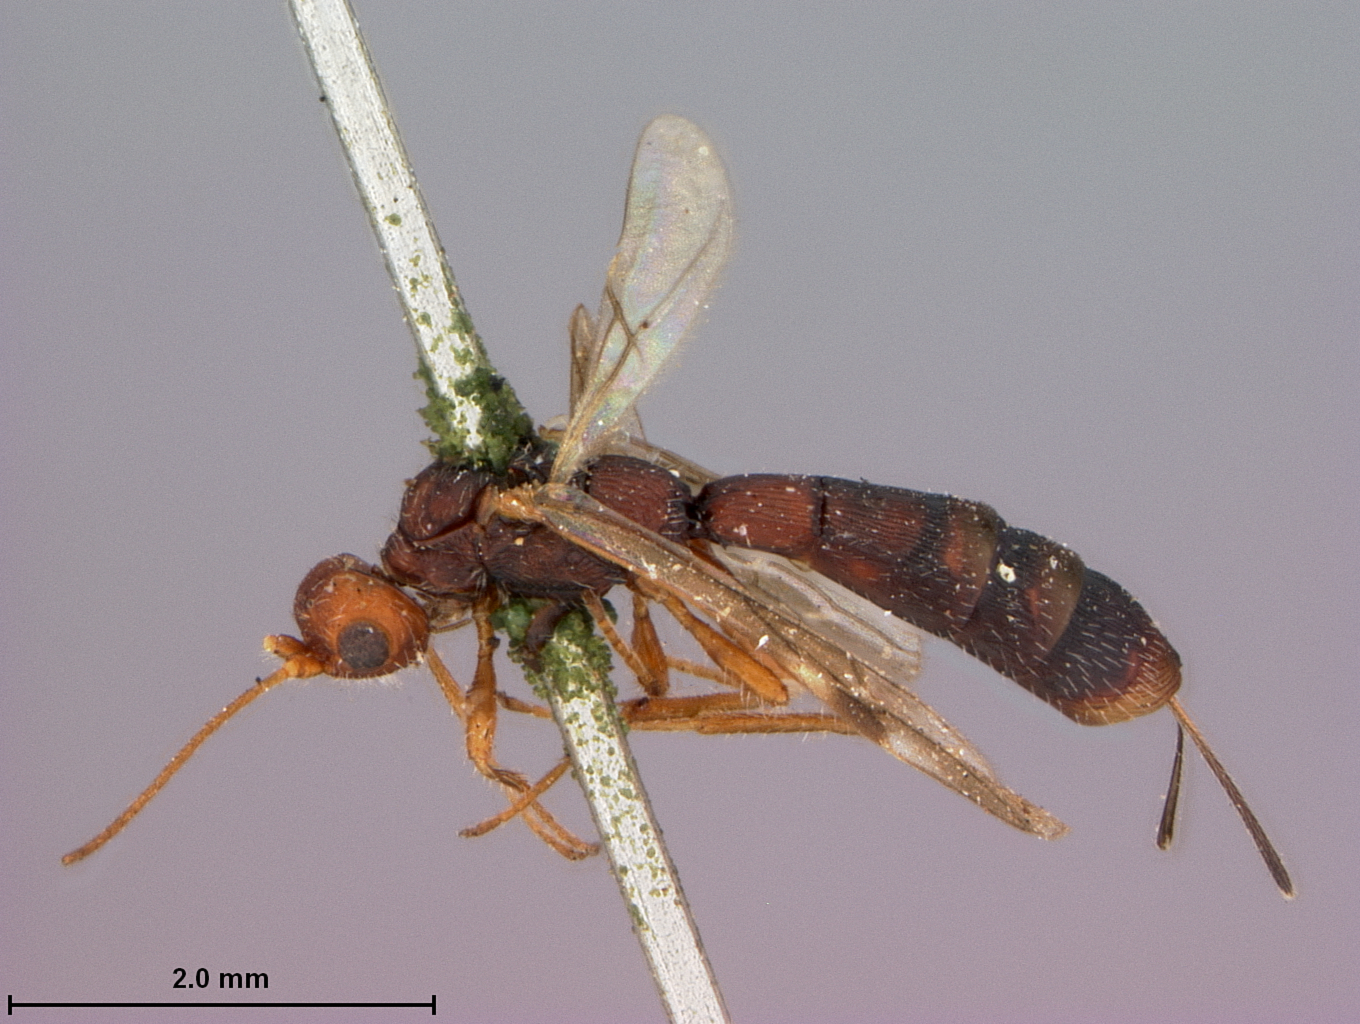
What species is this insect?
Homiopterus aciculatus
